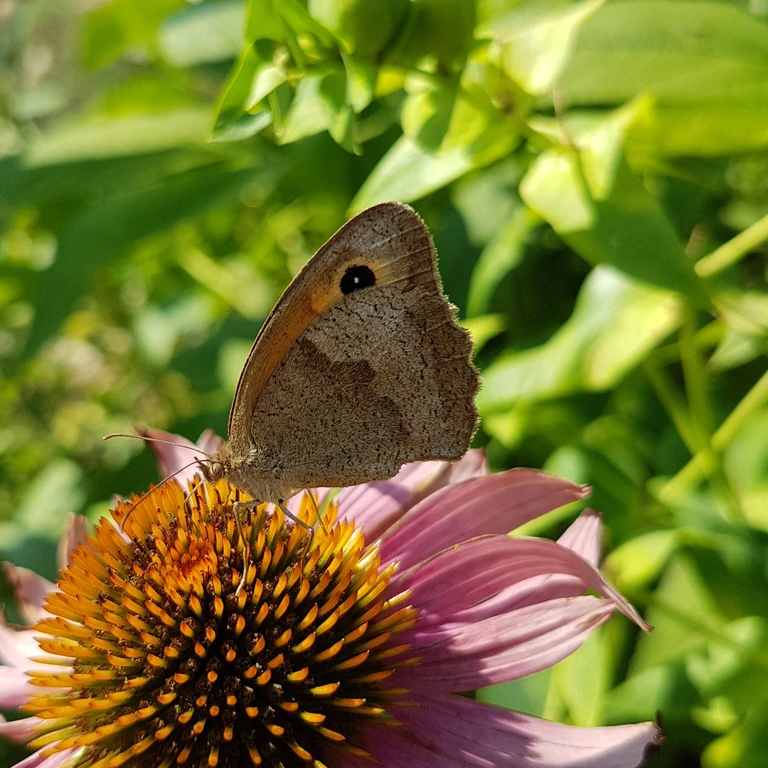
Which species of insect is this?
Maniola jurtina
